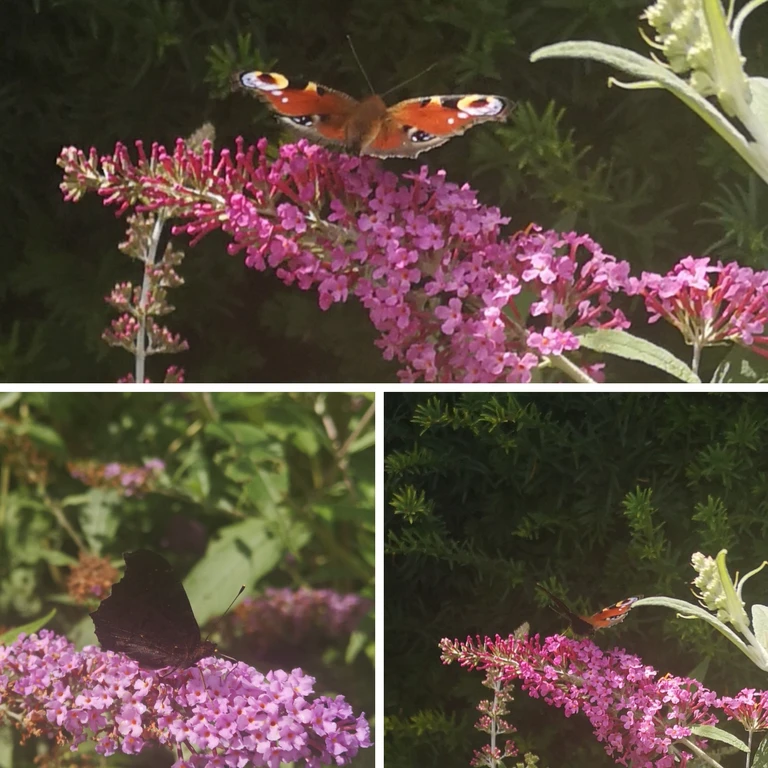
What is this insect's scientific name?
Aglais io
